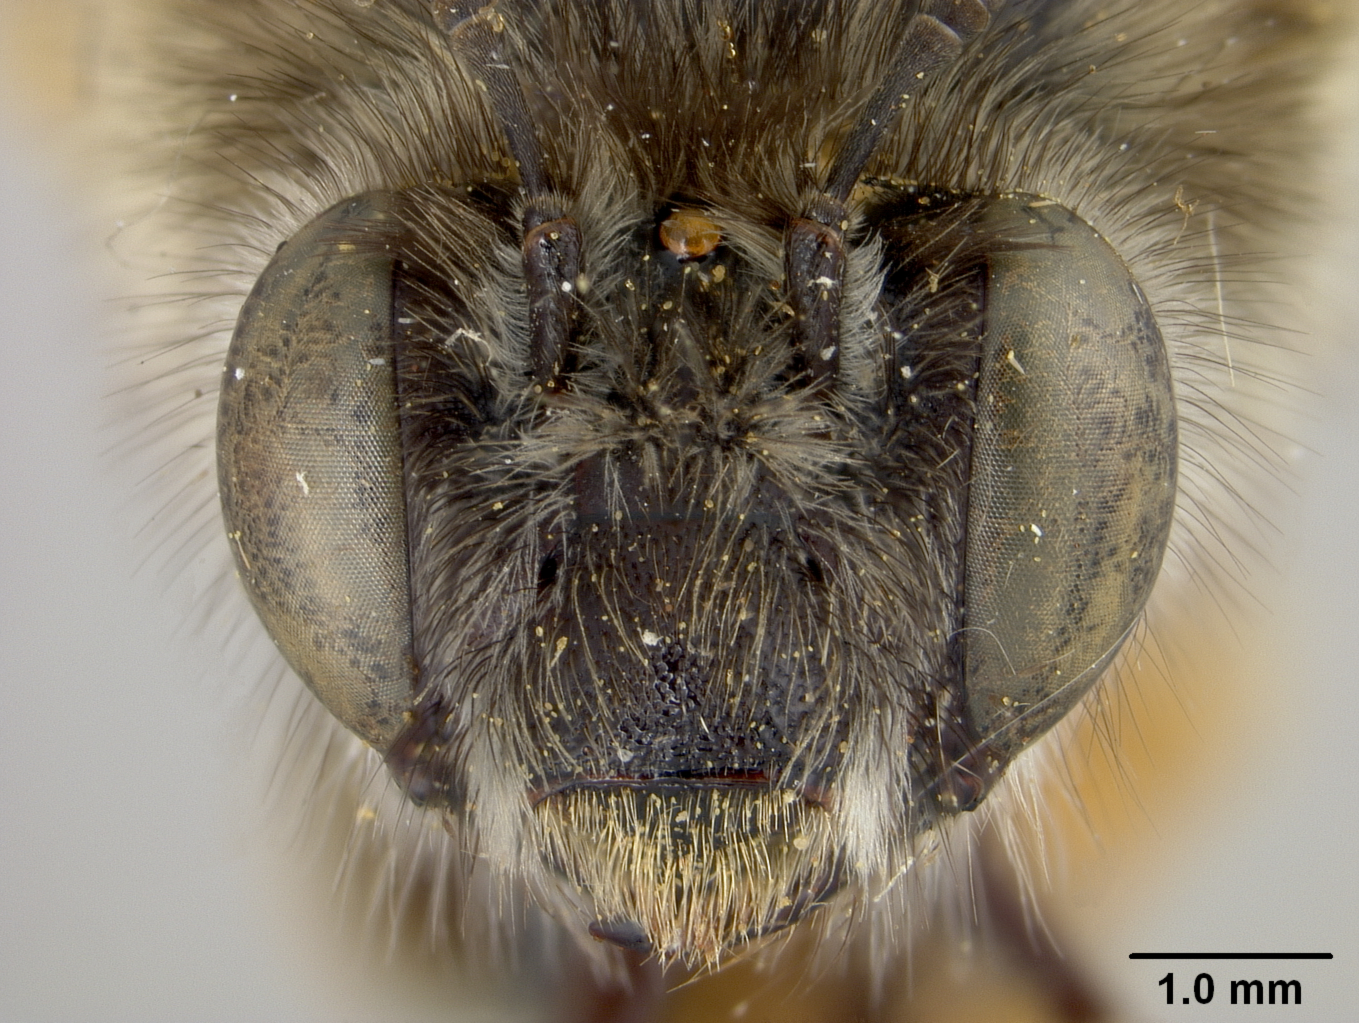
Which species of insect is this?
Anthophora acervorum
